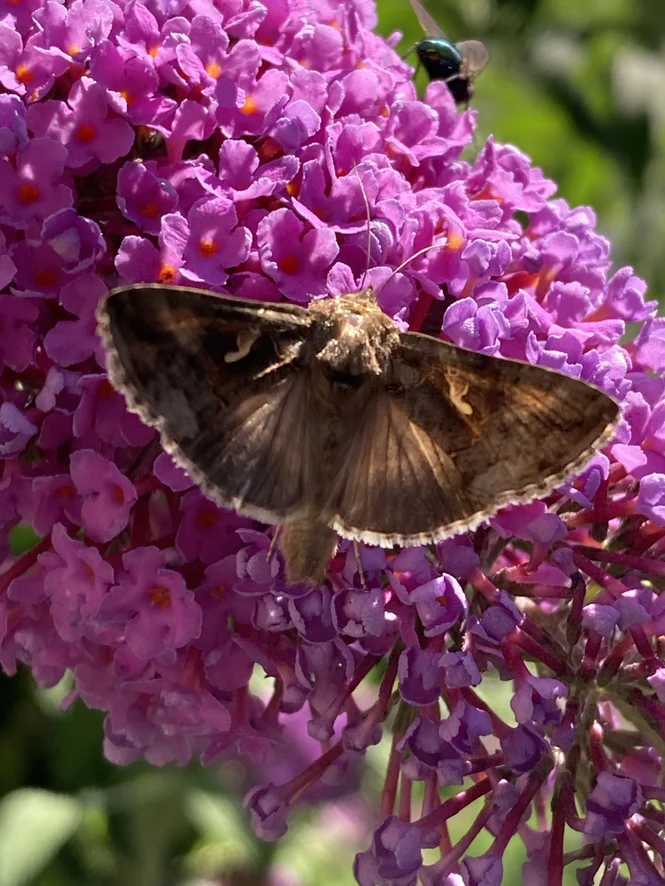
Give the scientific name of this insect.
Autographa gamma
